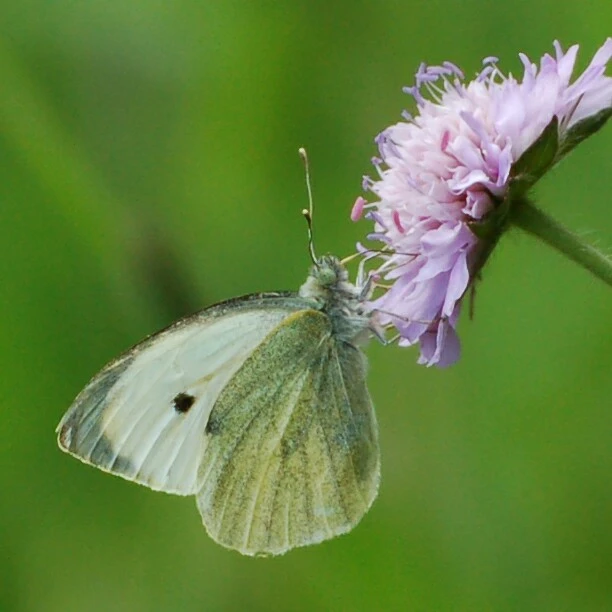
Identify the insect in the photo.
Pieris brassicae
